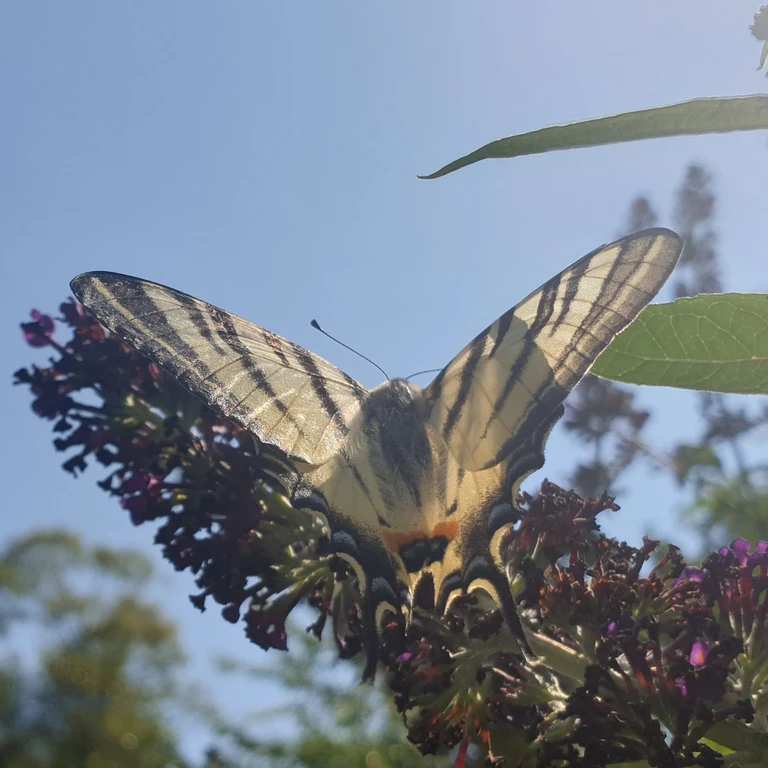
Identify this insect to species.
Iphiclides podalirius
